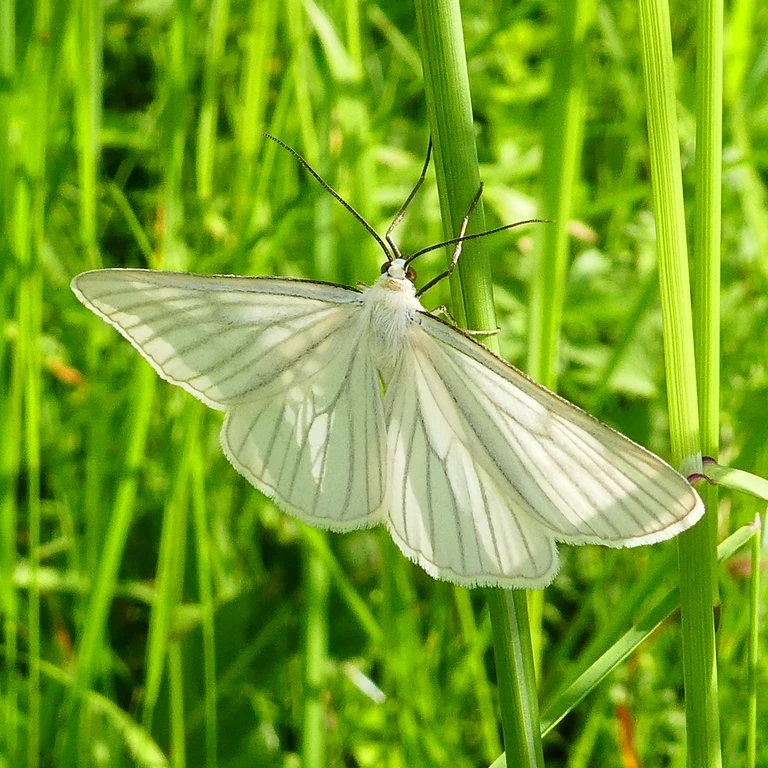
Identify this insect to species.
Siona lineata
